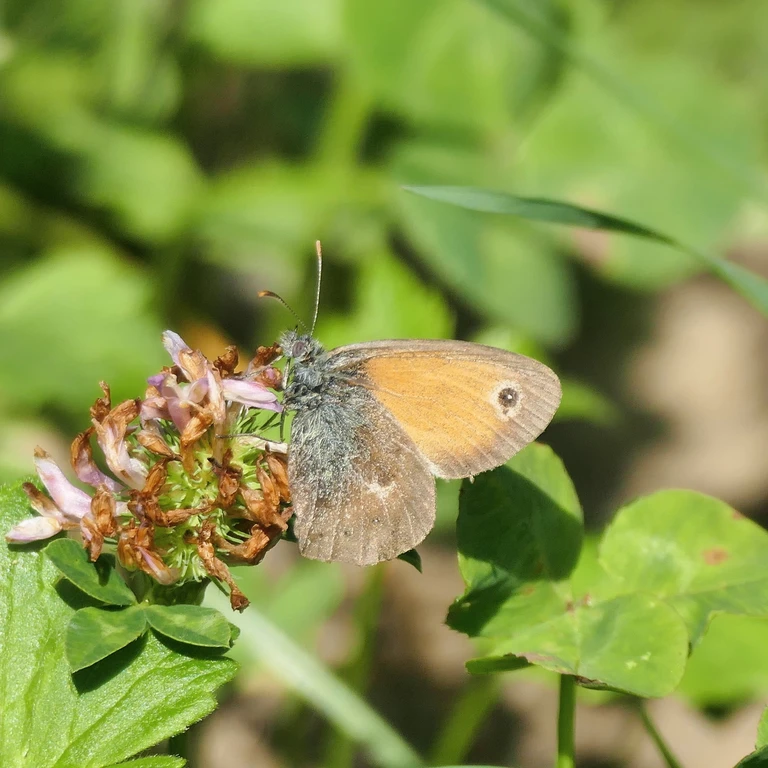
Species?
Coenonympha pamphilus
